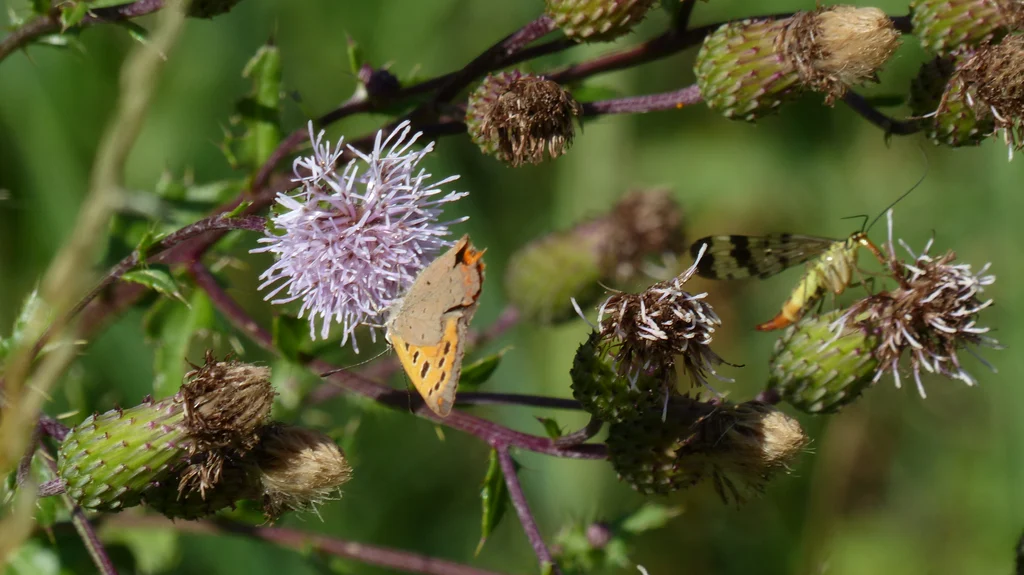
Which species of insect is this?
Lycaena phlaeas
